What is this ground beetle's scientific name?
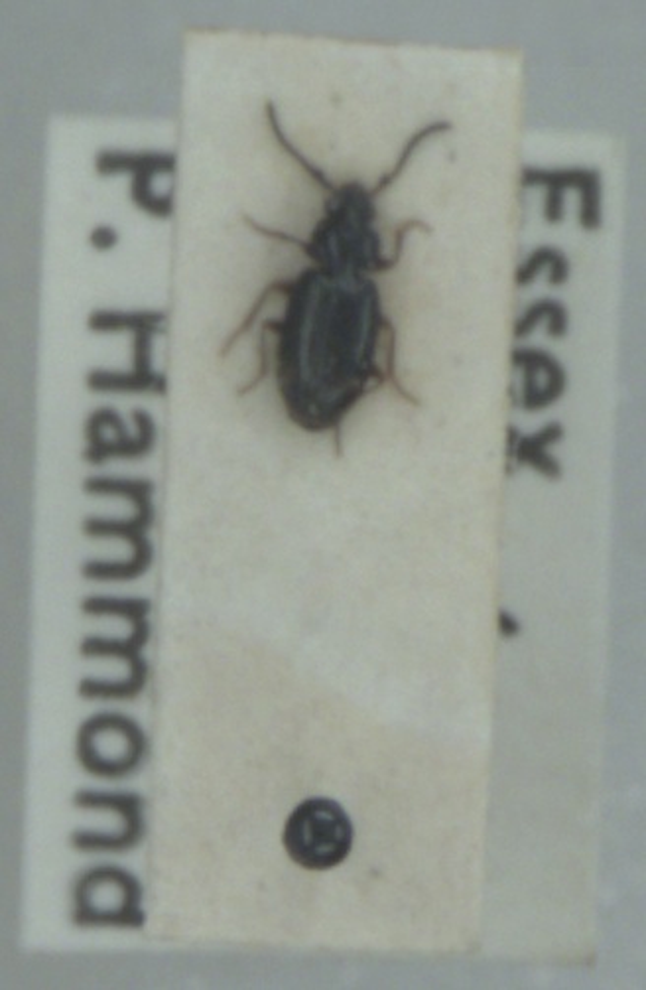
Bembidion guttula
